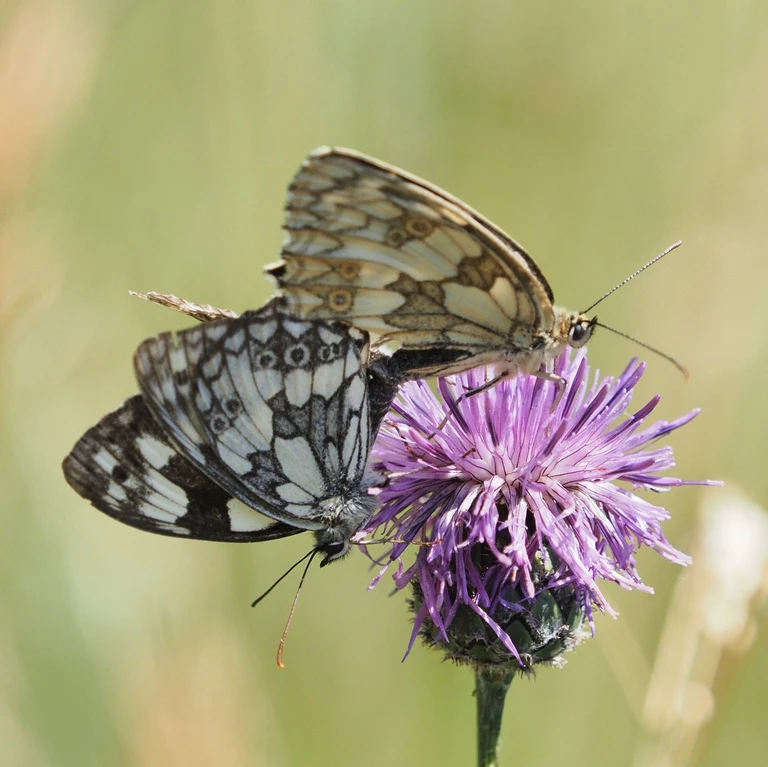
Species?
Melanargia galathea
